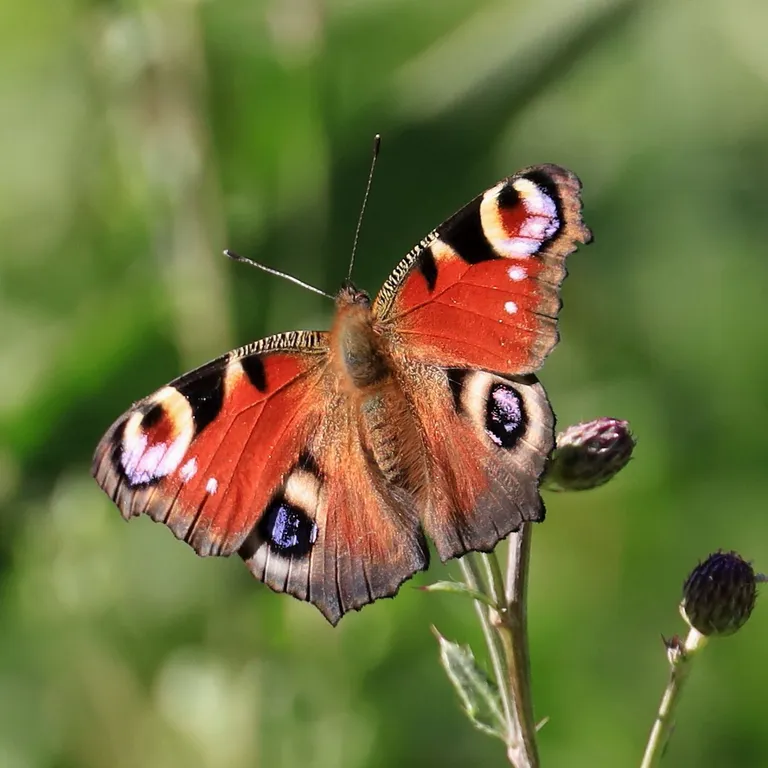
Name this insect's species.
Aglais io
